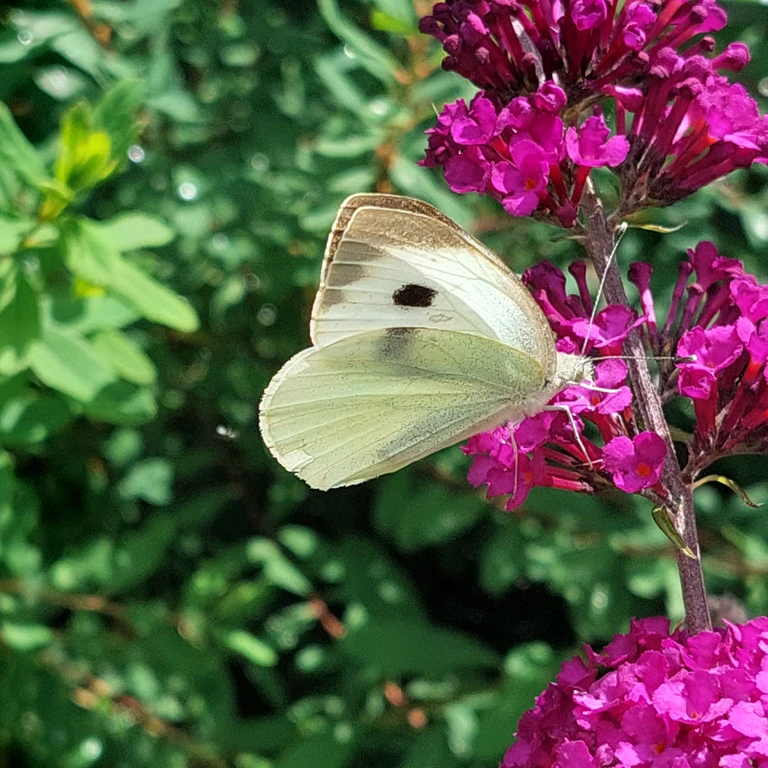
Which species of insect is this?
Pieris brassicae
